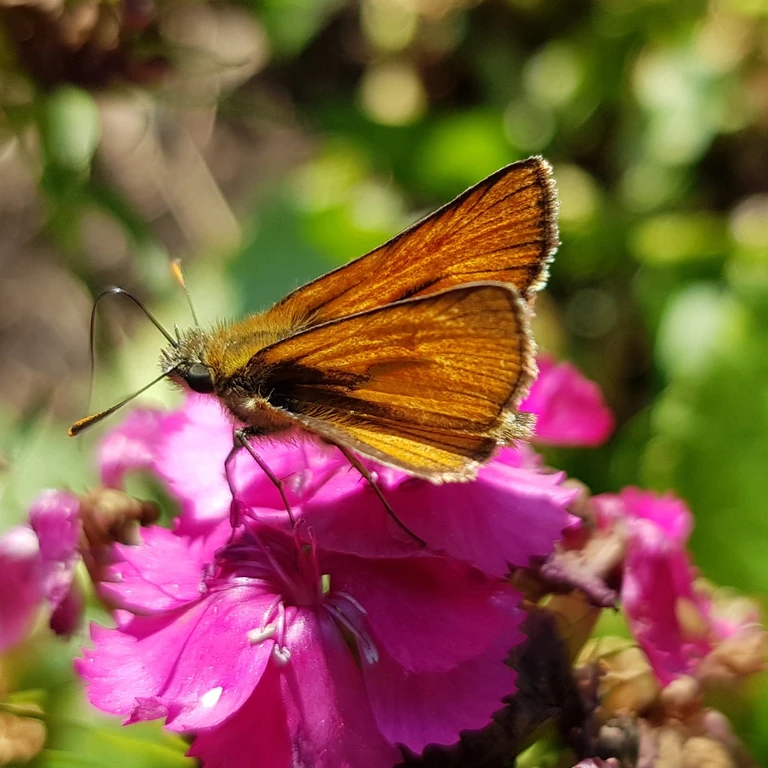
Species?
Thymelicus sylvestris
